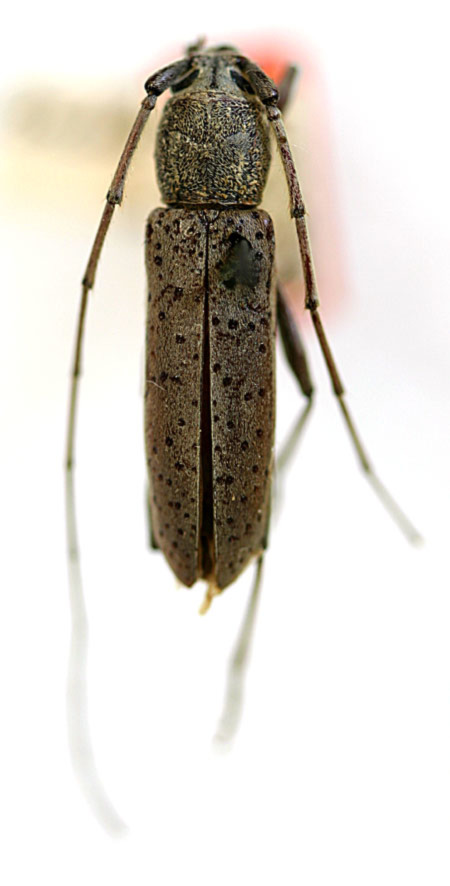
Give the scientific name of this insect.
Osmidus vestitus (also Osmidus guttatus)
